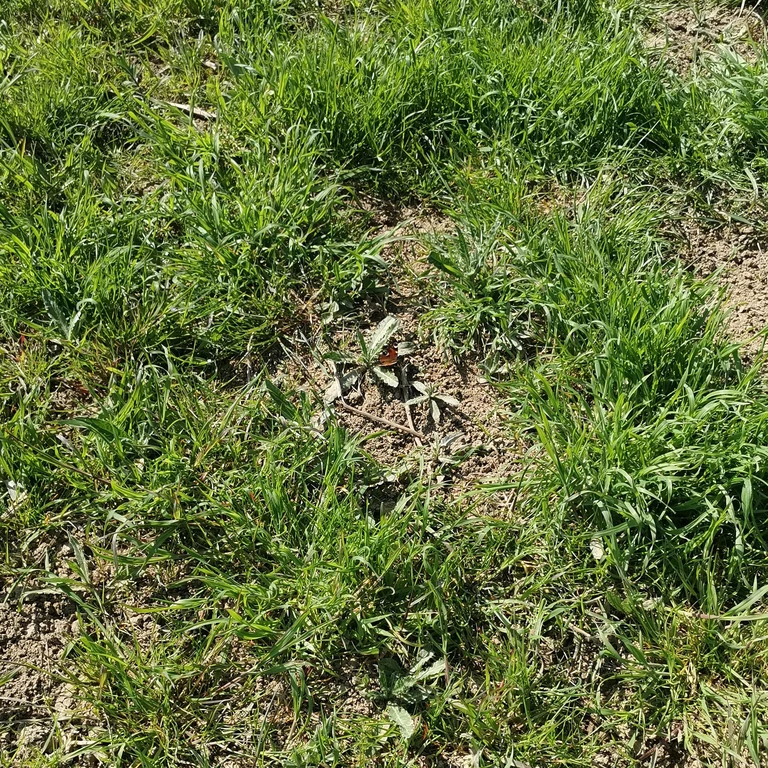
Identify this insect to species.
Aglais io
